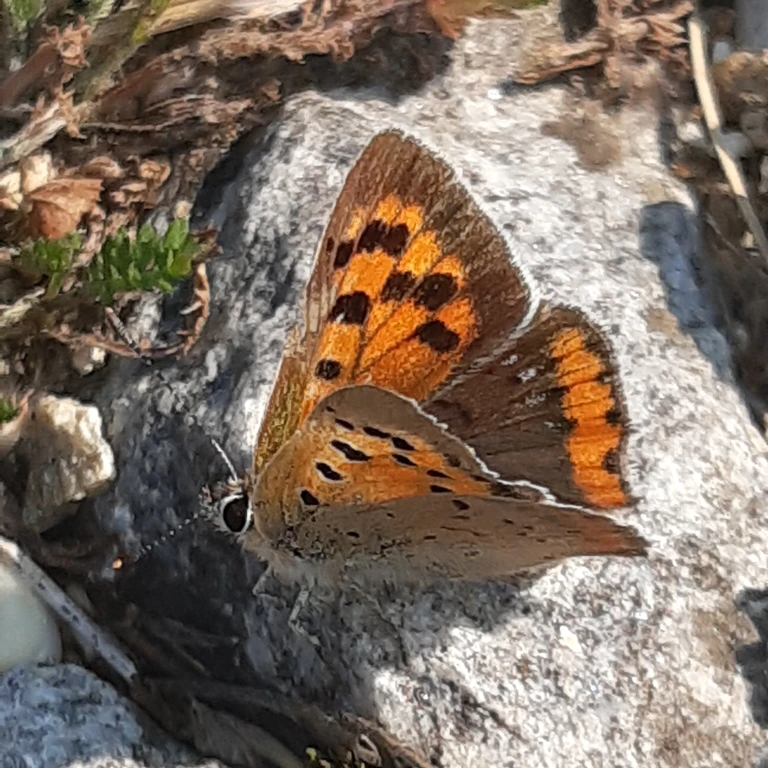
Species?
Lycaena phlaeas
